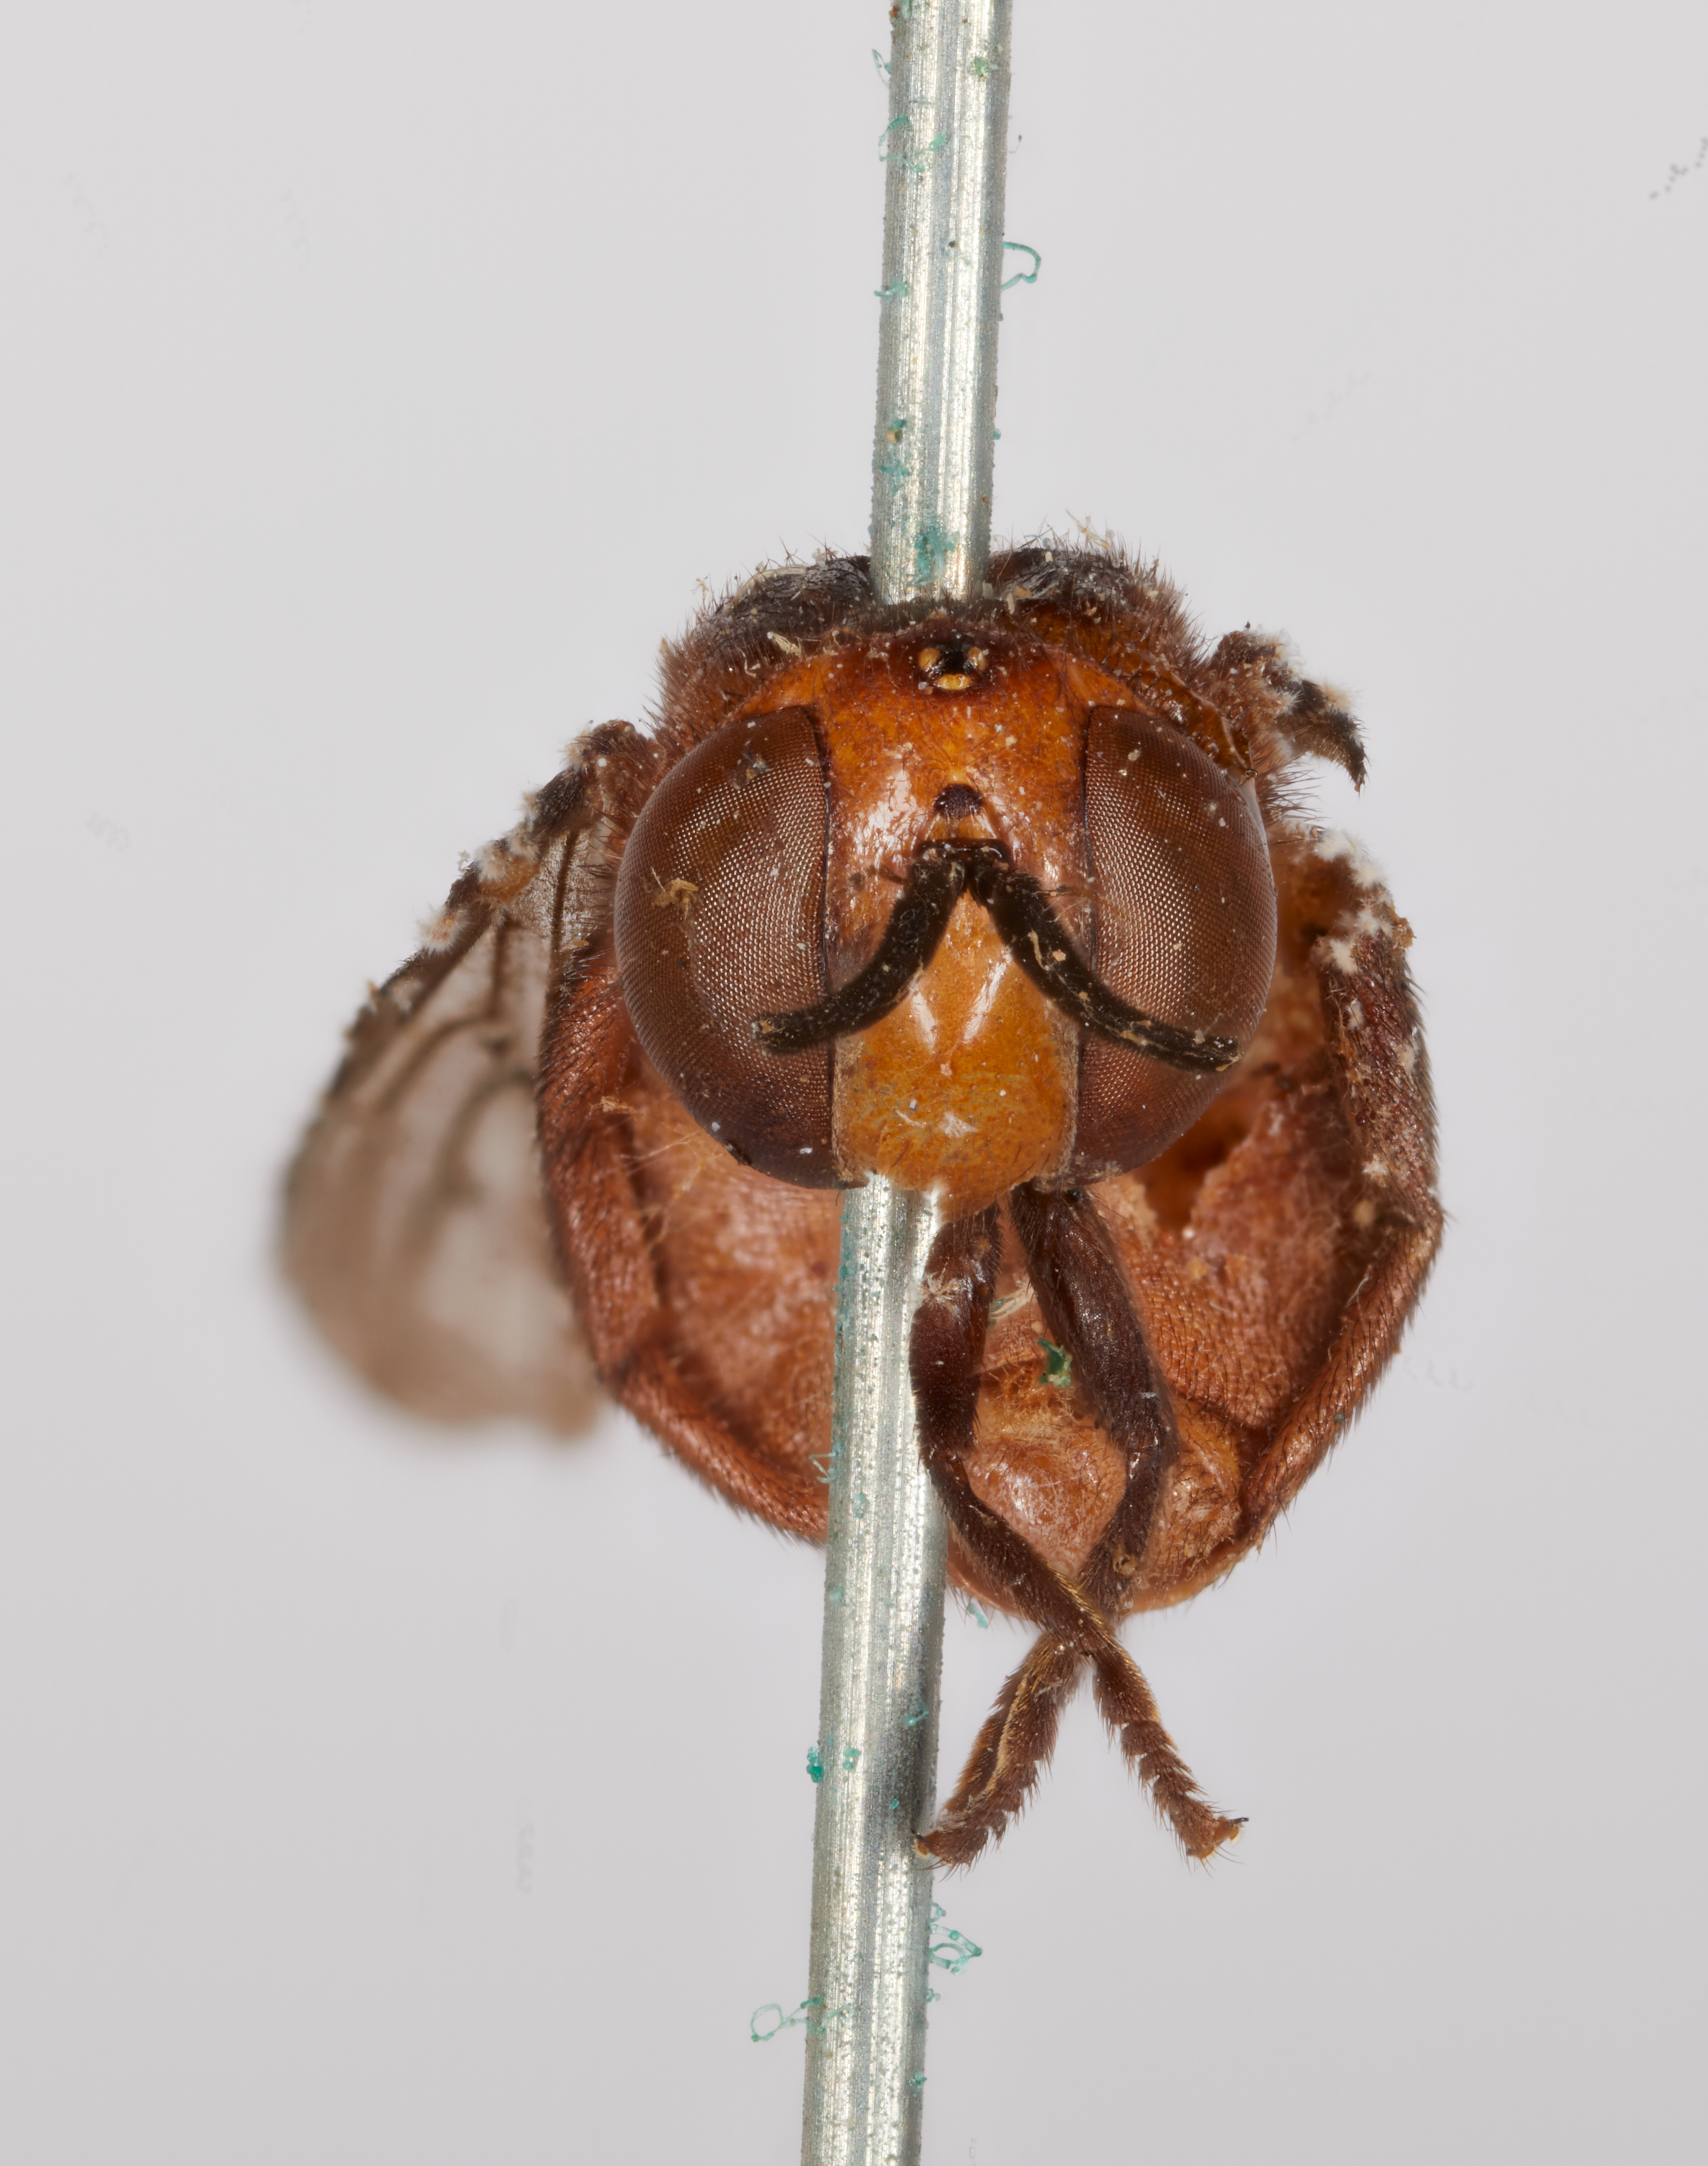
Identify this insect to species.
Microdon falcatus
